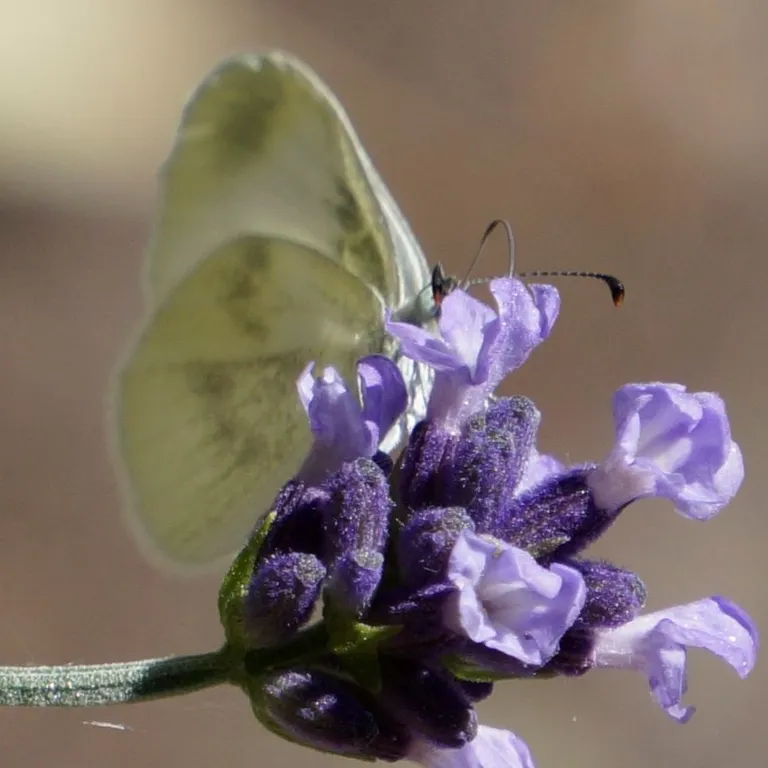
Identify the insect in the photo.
Leptidea sinapis/juvernica
